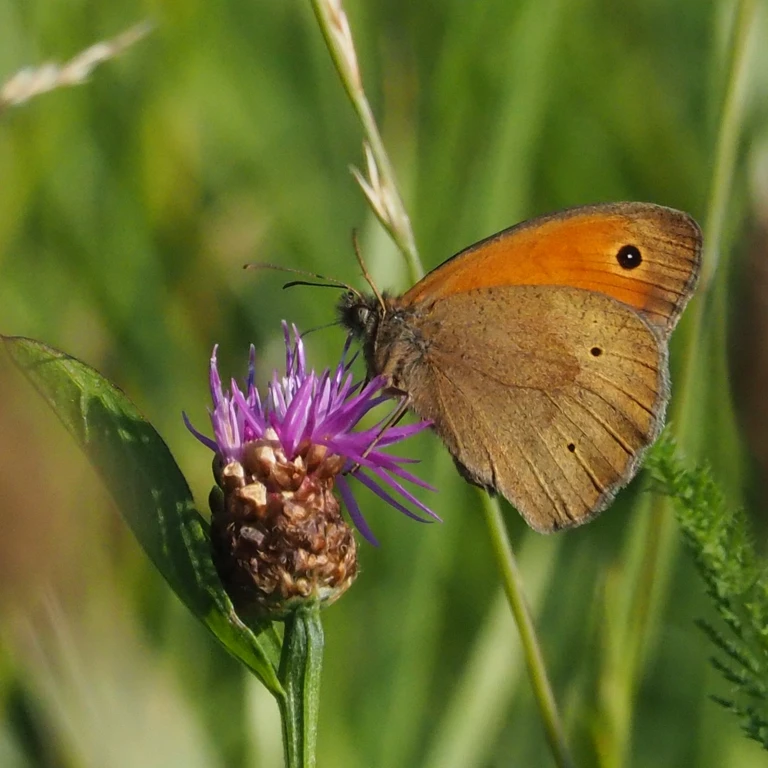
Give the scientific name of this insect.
Maniola jurtina
